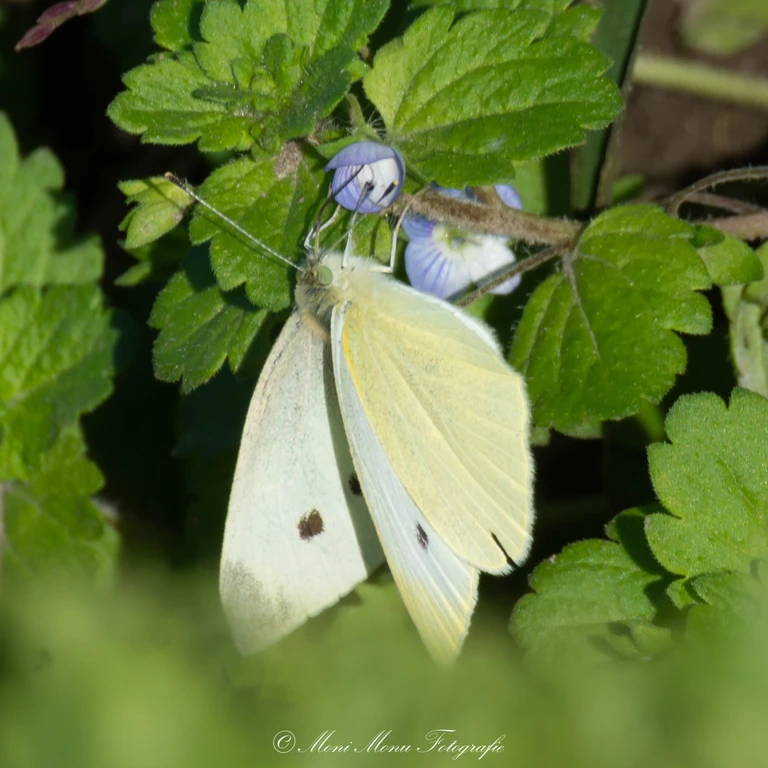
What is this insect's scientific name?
Pieris rapae
